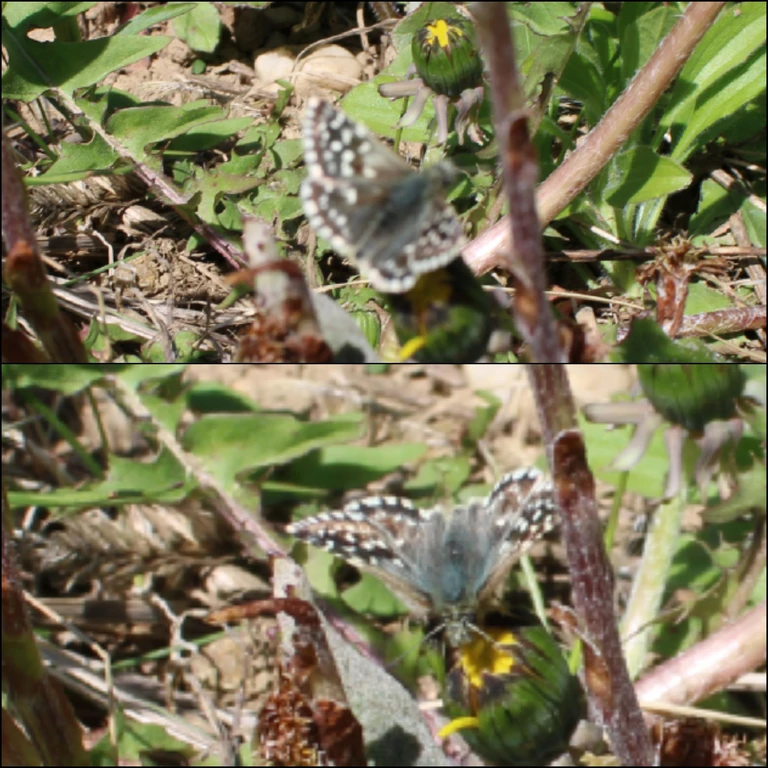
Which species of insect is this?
Pyrgus malvae
